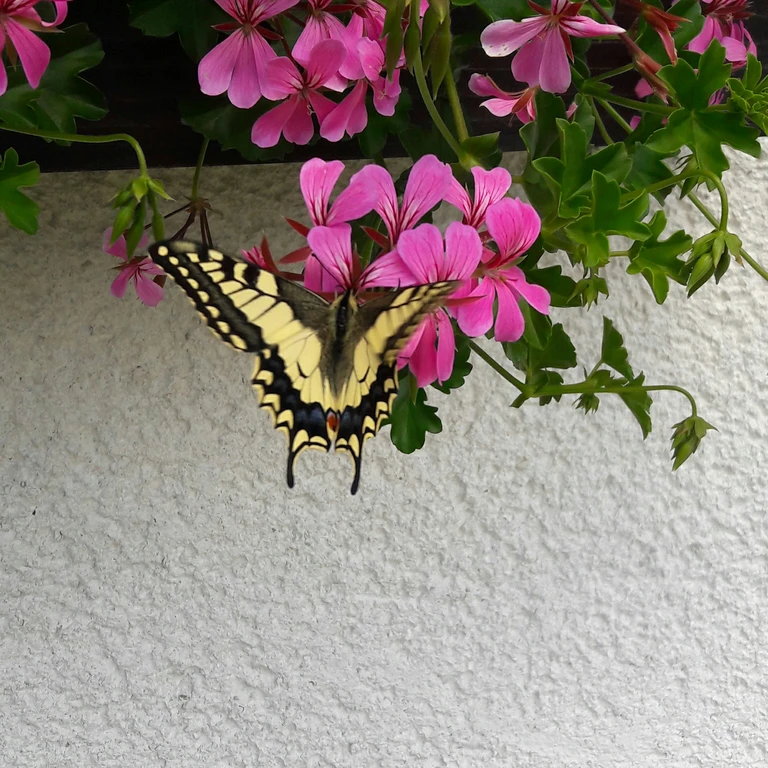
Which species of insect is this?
Papilio machaon
